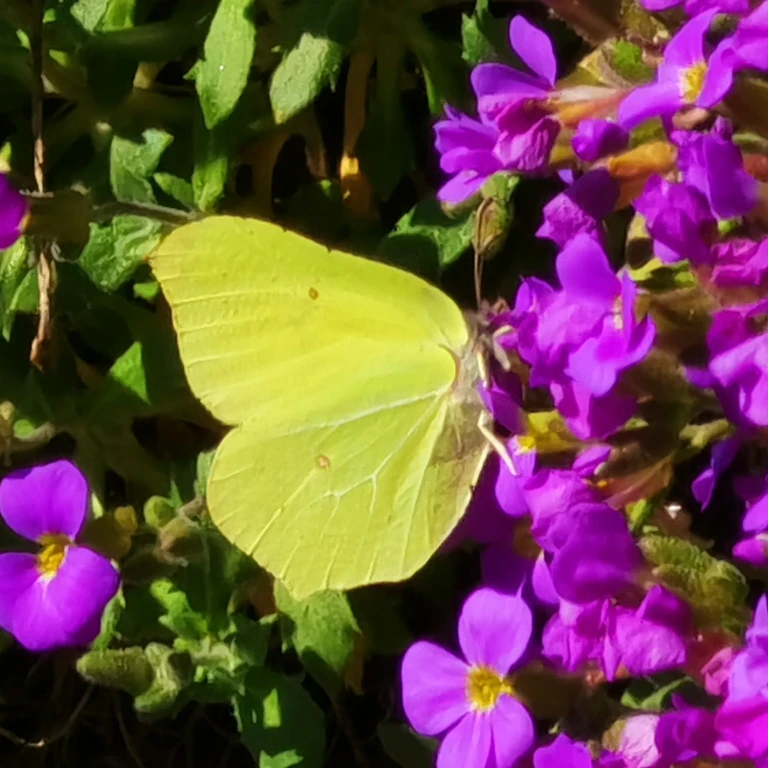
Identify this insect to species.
Gonepteryx rhamni
